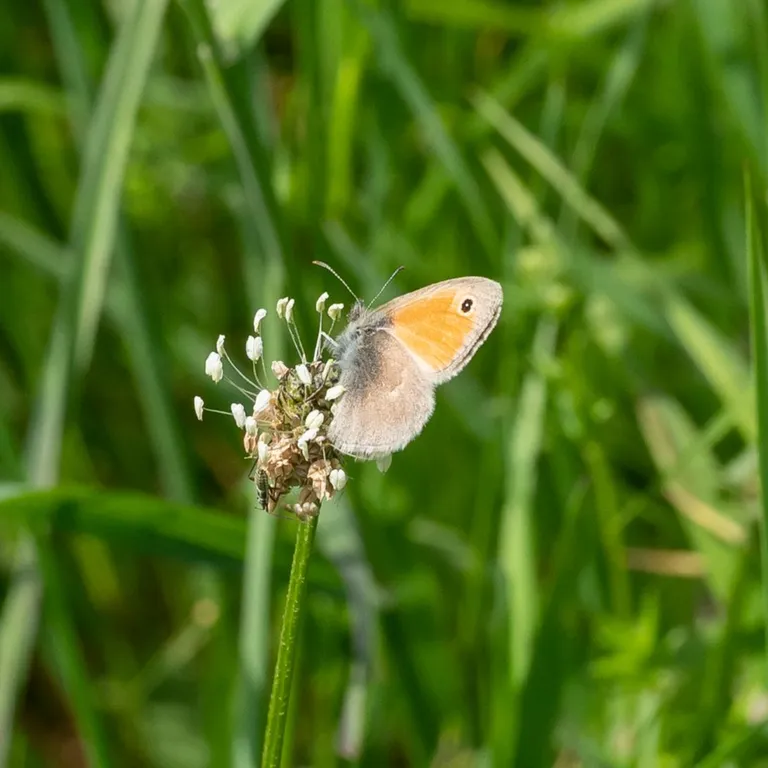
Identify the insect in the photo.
Coenonympha pamphilus
